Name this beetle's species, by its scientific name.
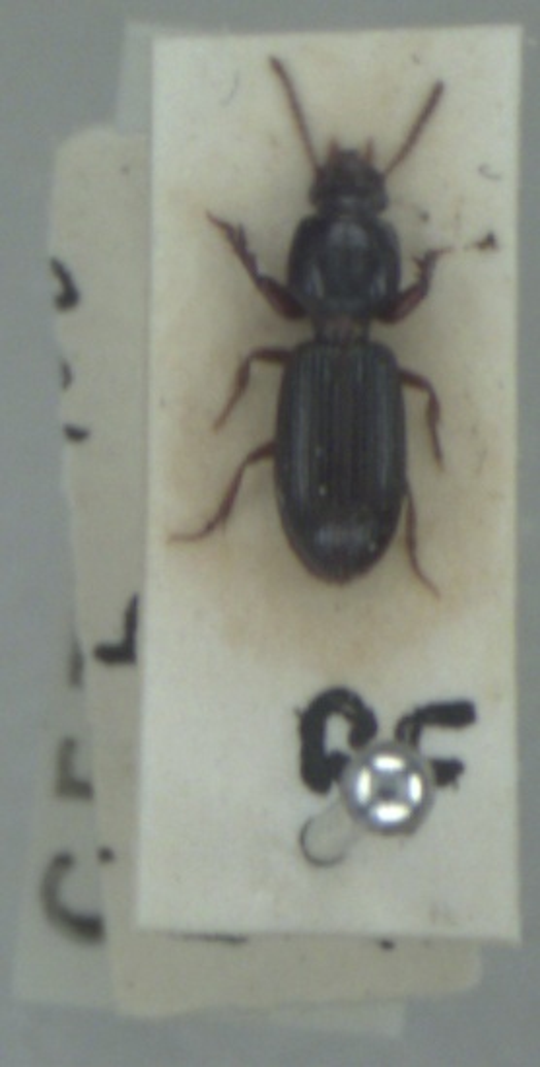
Clivina fossor
